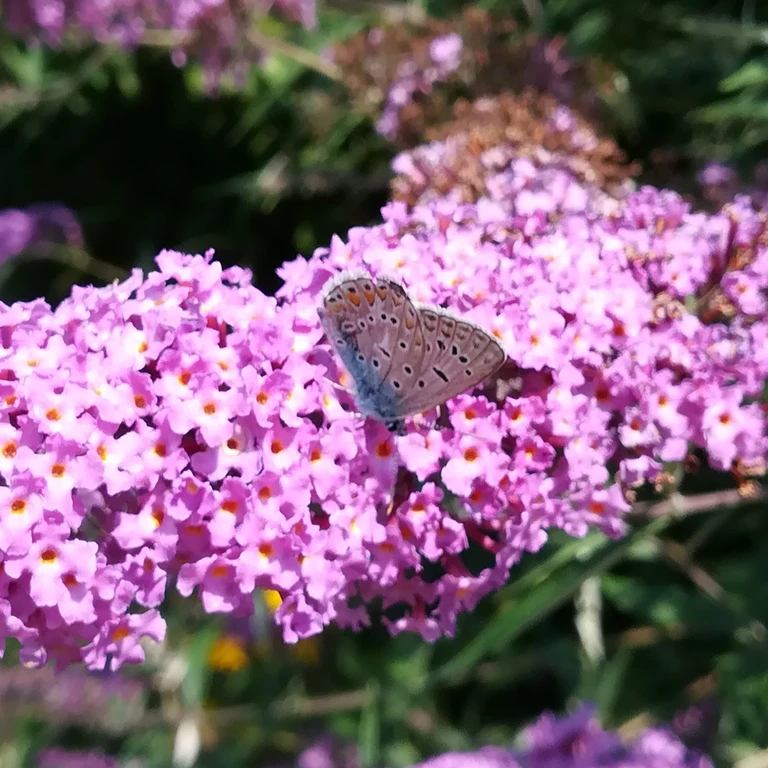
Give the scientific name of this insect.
Polyommatus icarus
